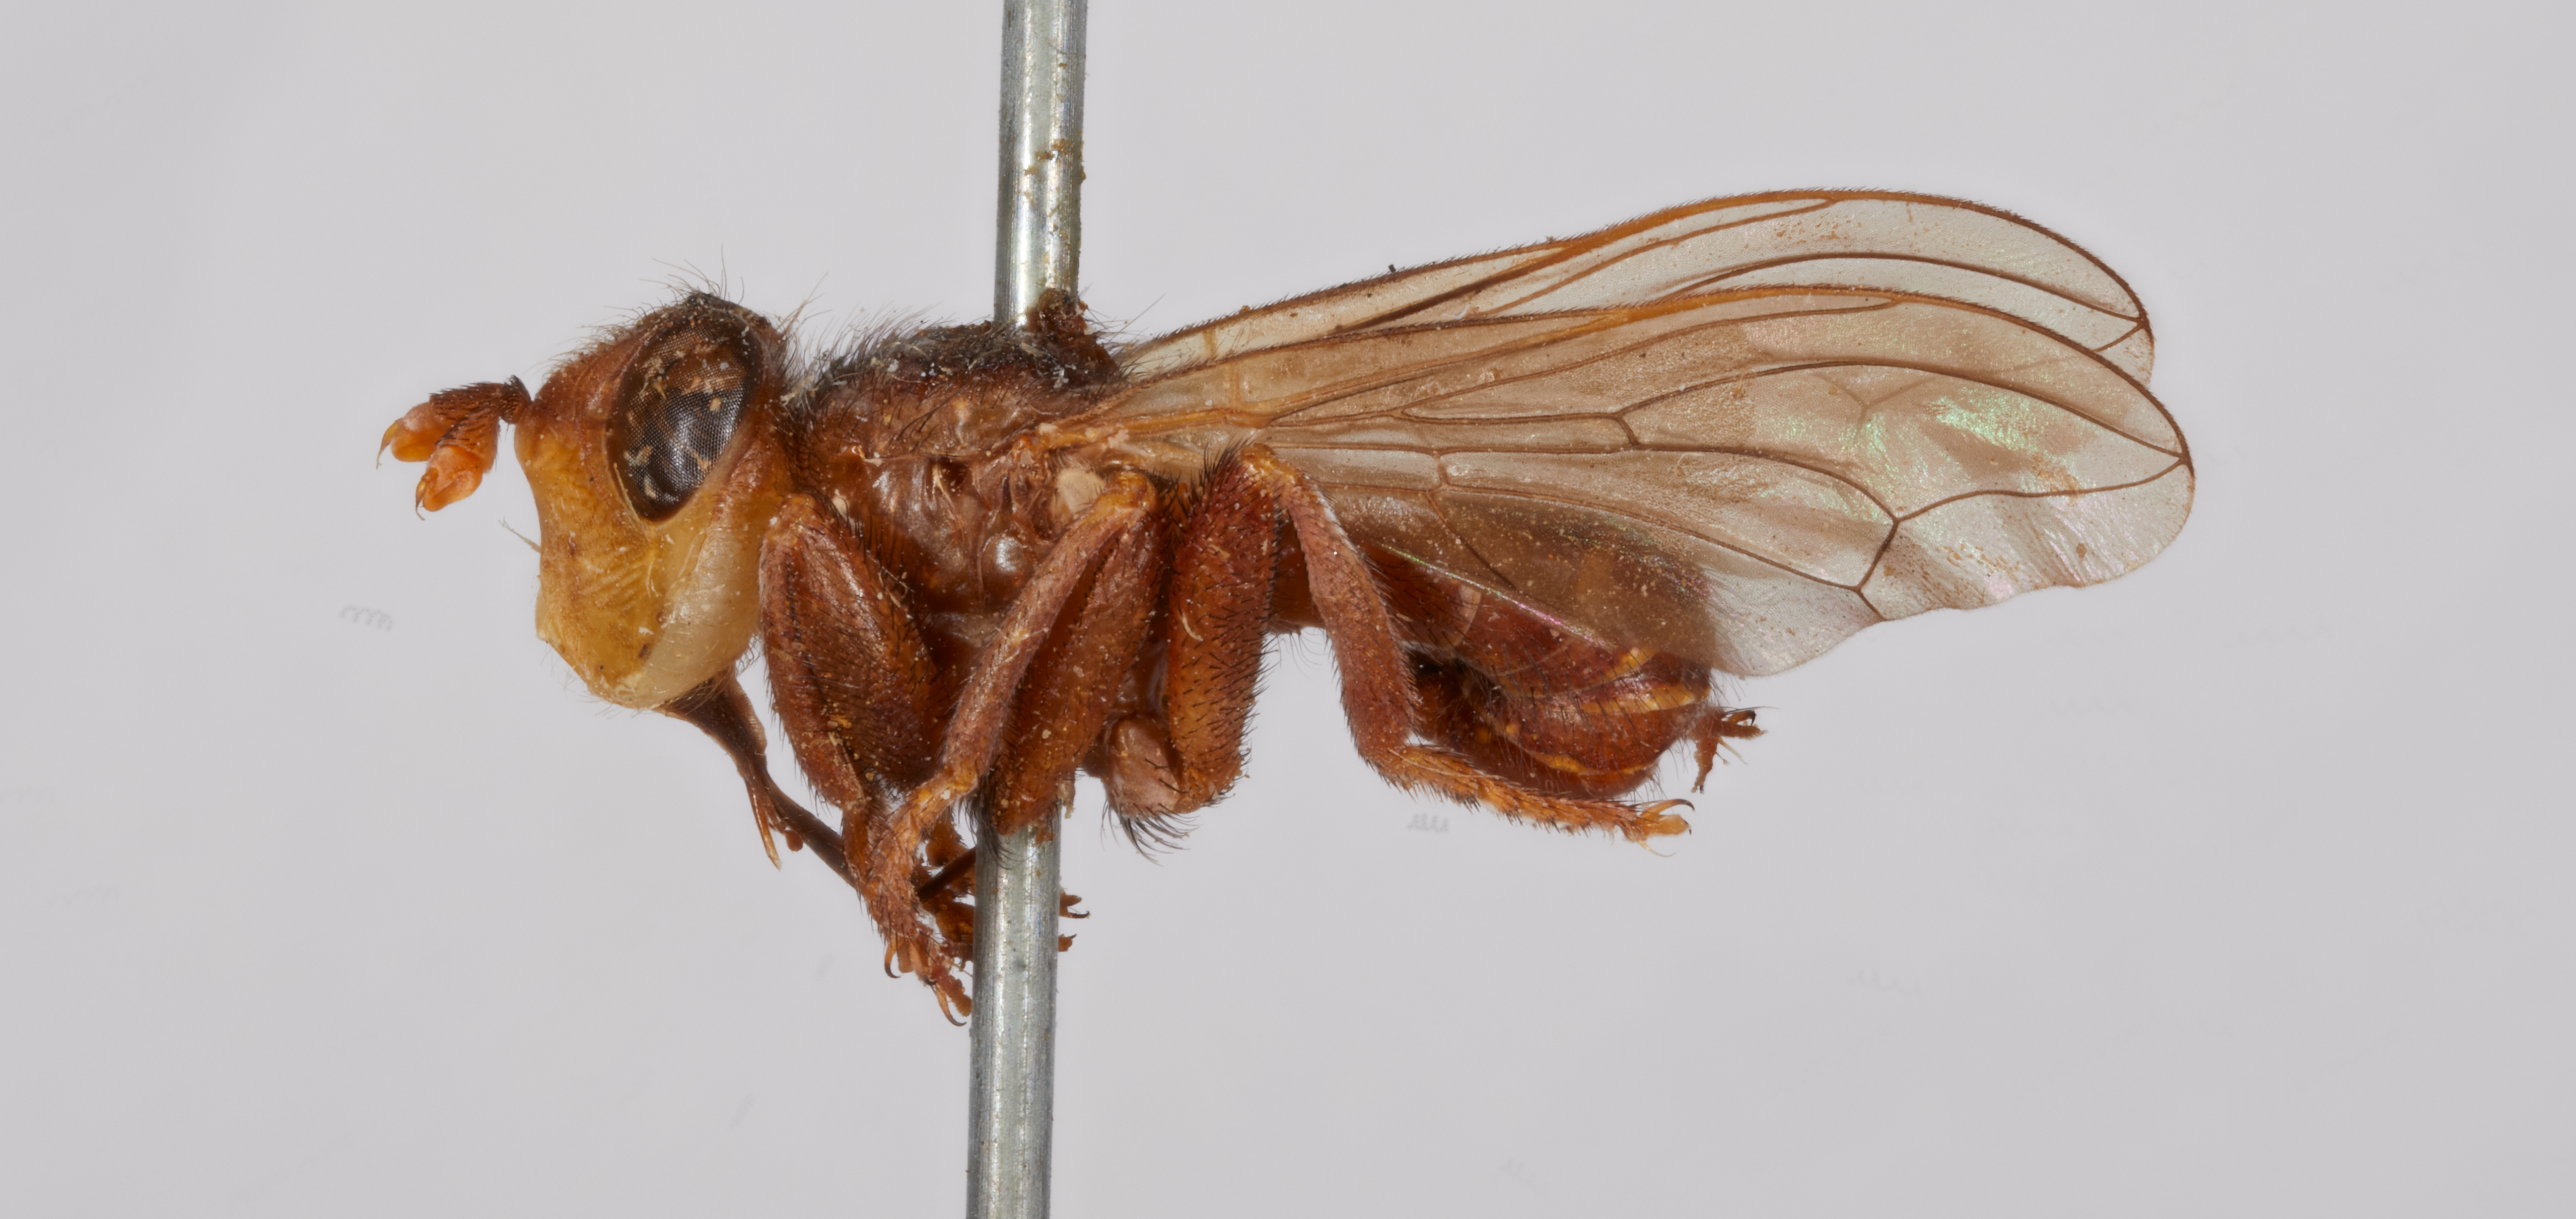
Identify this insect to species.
Myopa curticornis
